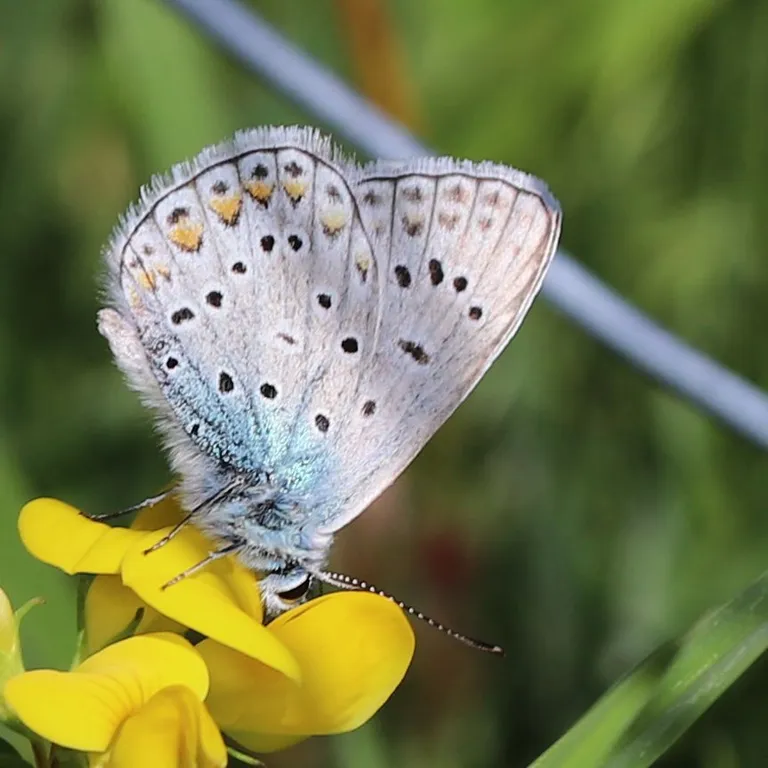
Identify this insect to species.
Polyommatus icarus
